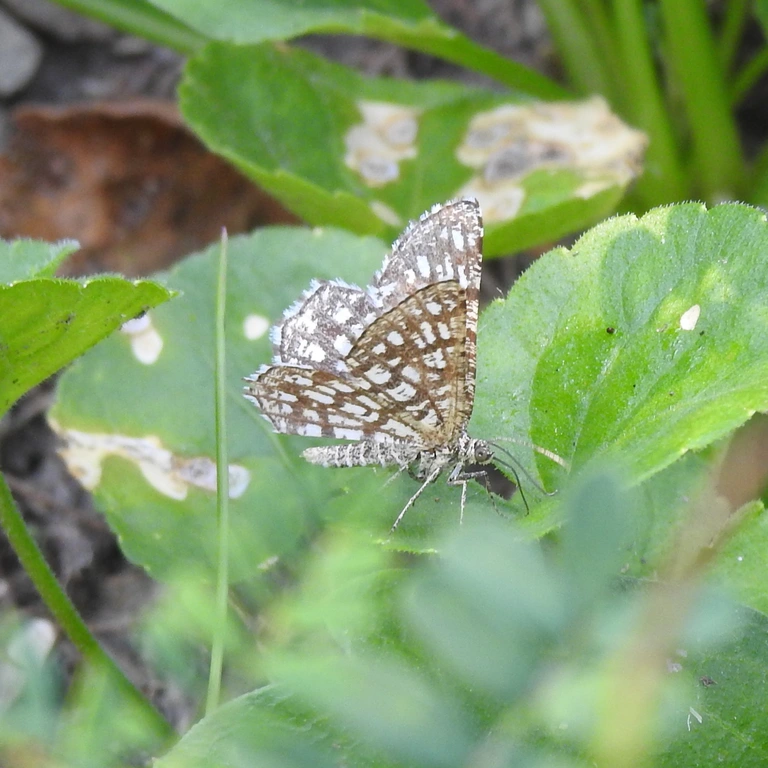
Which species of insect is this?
Chiasmia clathrata
